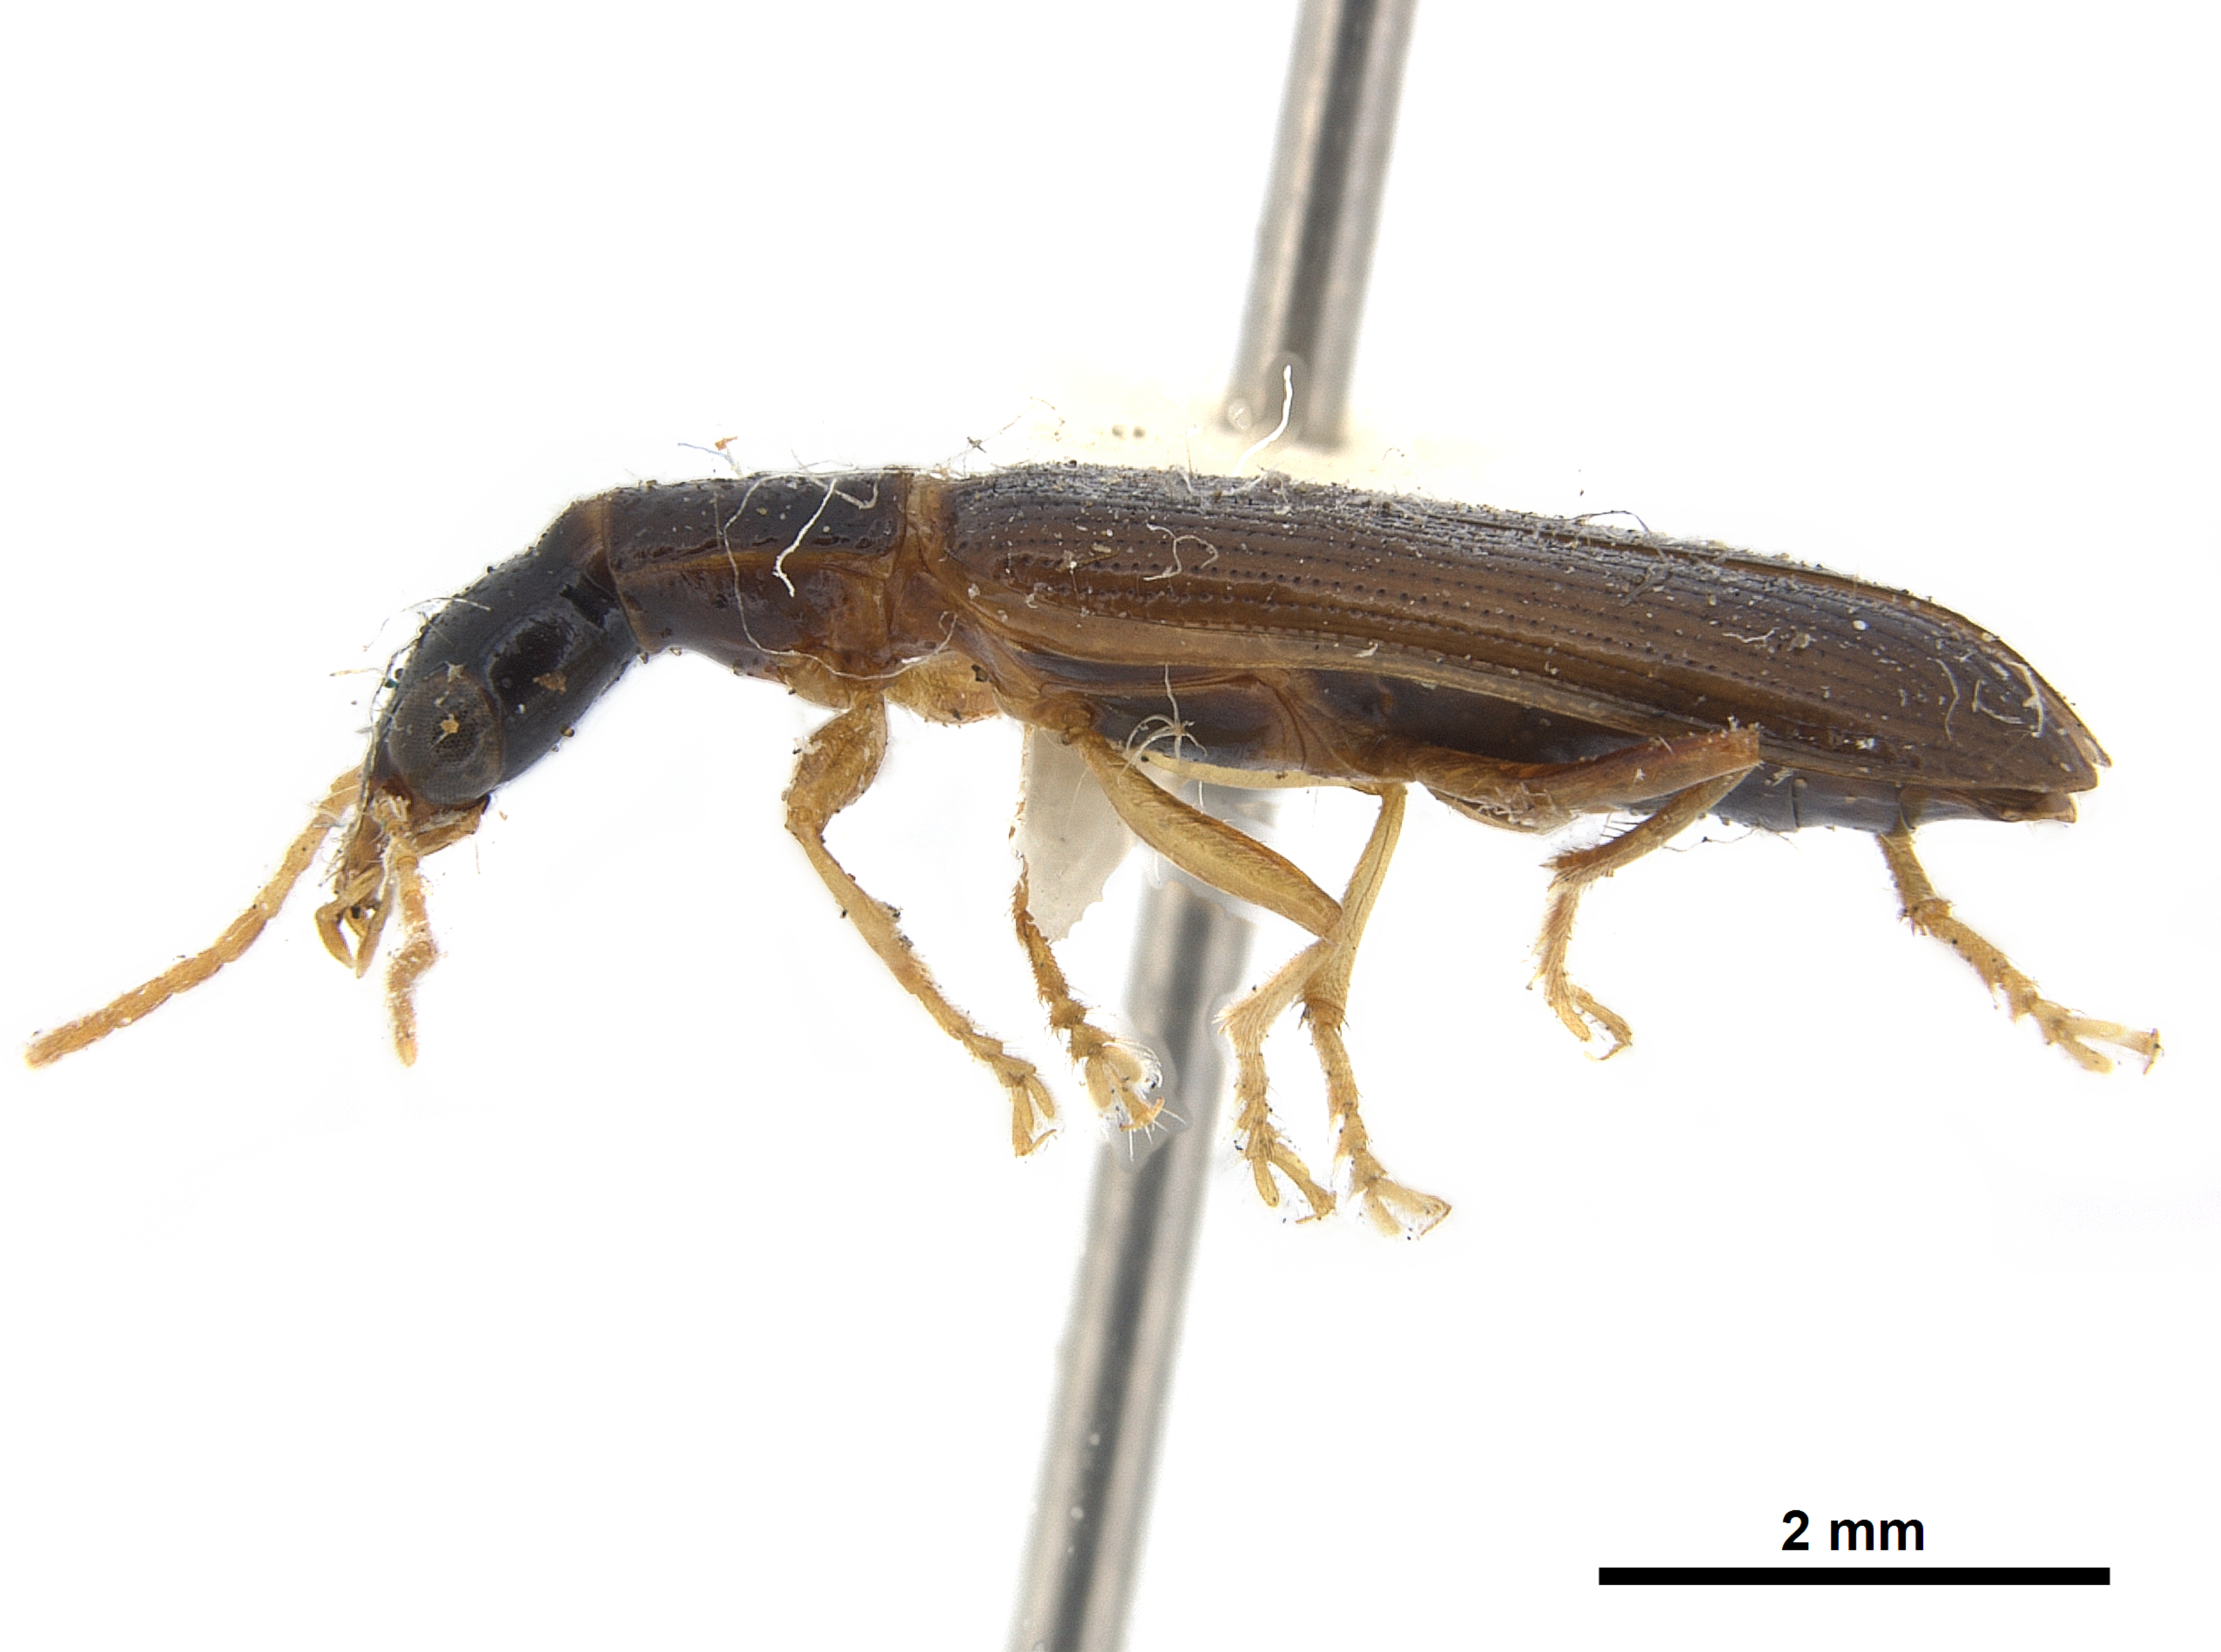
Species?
Leptotrachelus dorsalis
